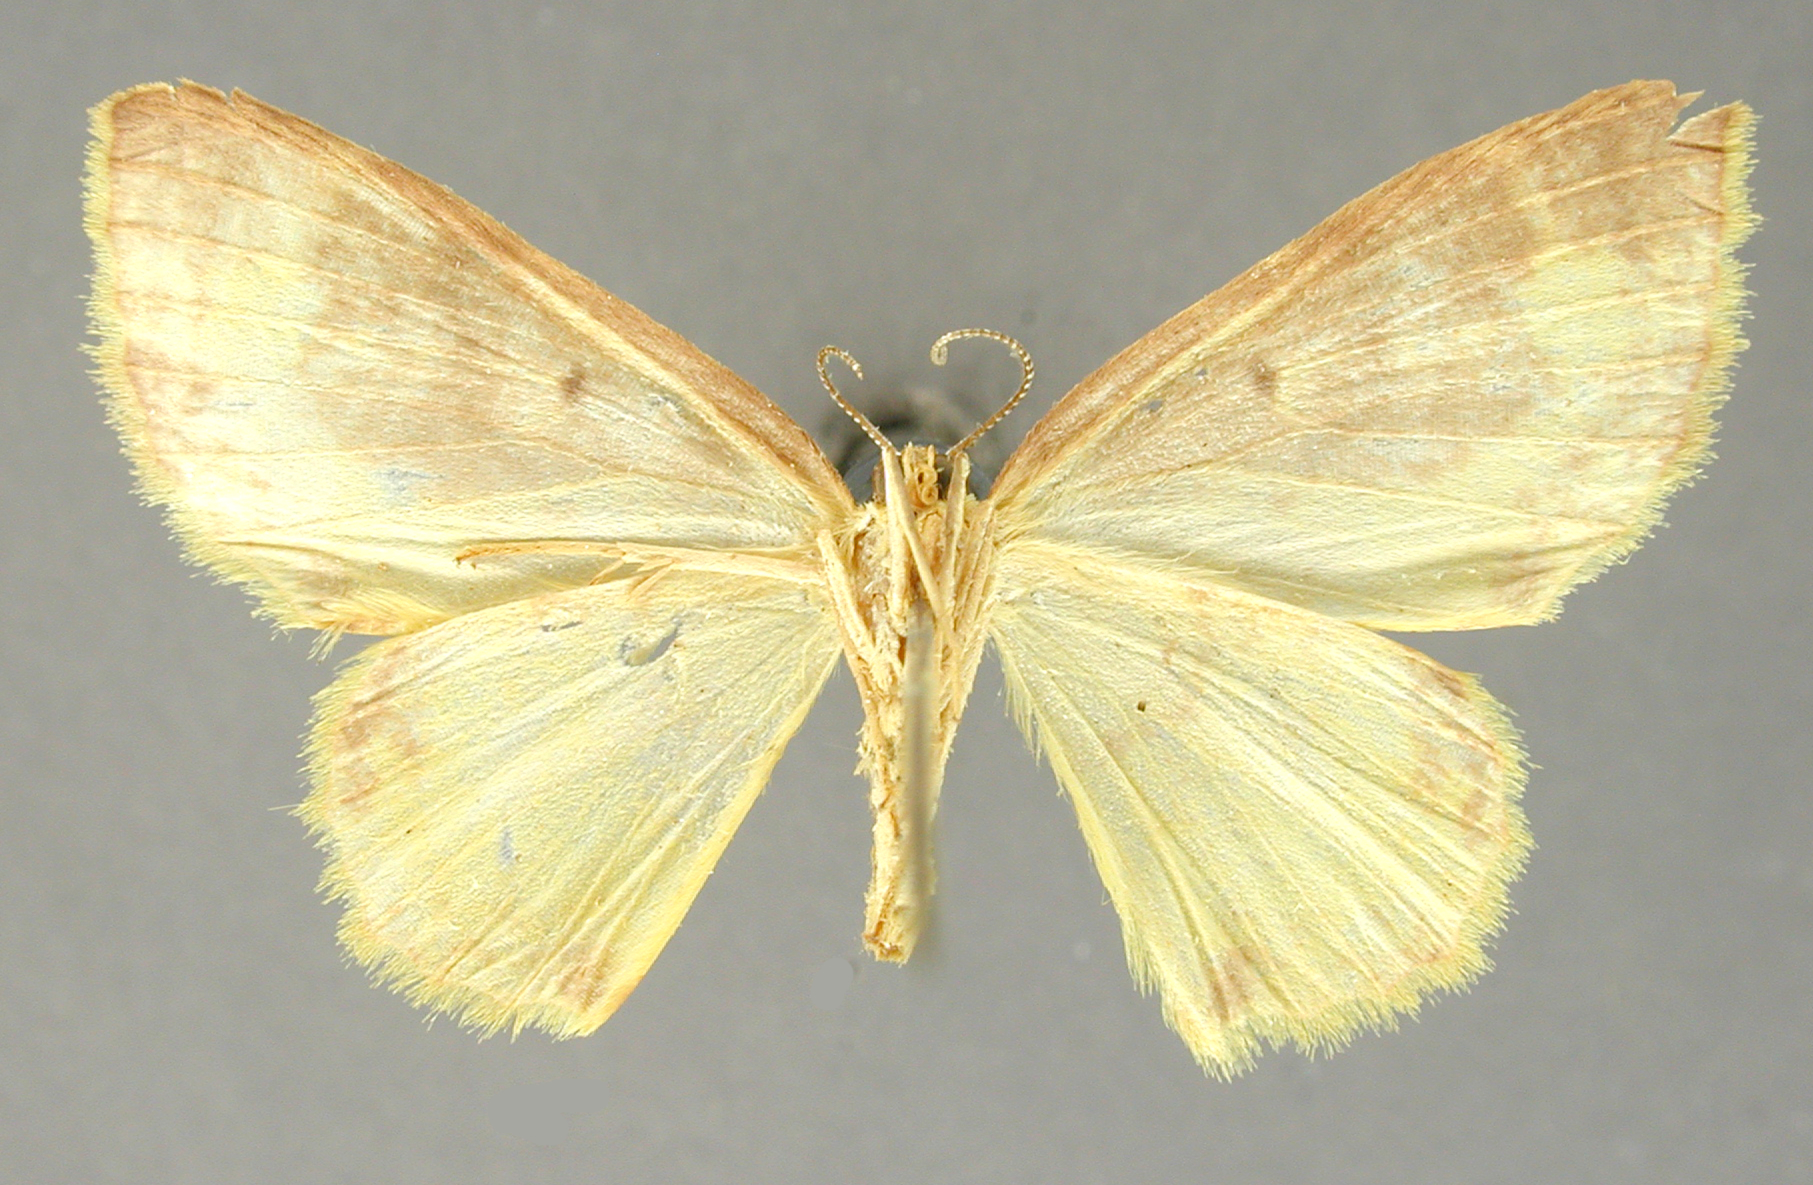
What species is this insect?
Cambogia dissensa
